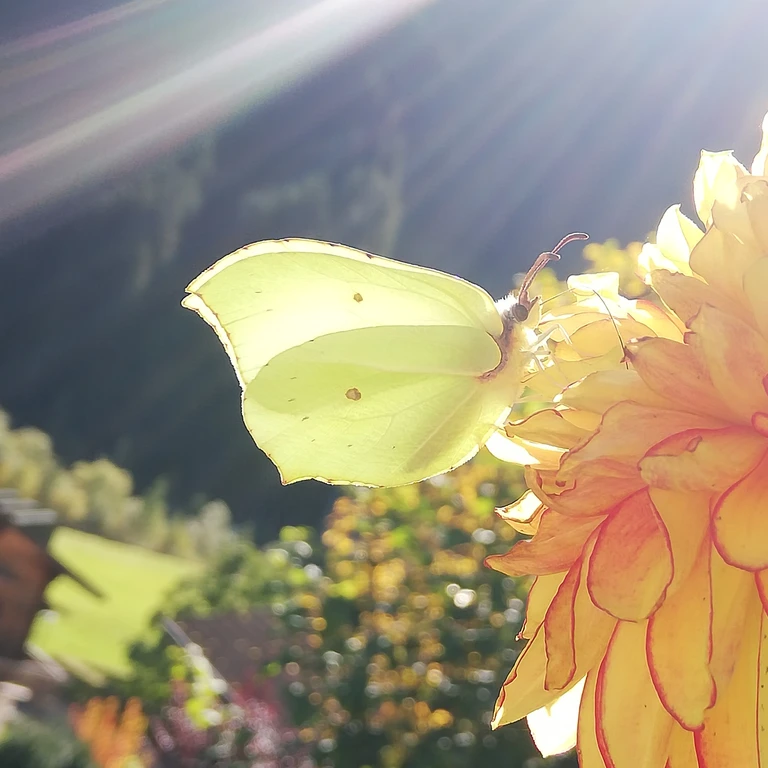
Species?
Gonepteryx rhamni
